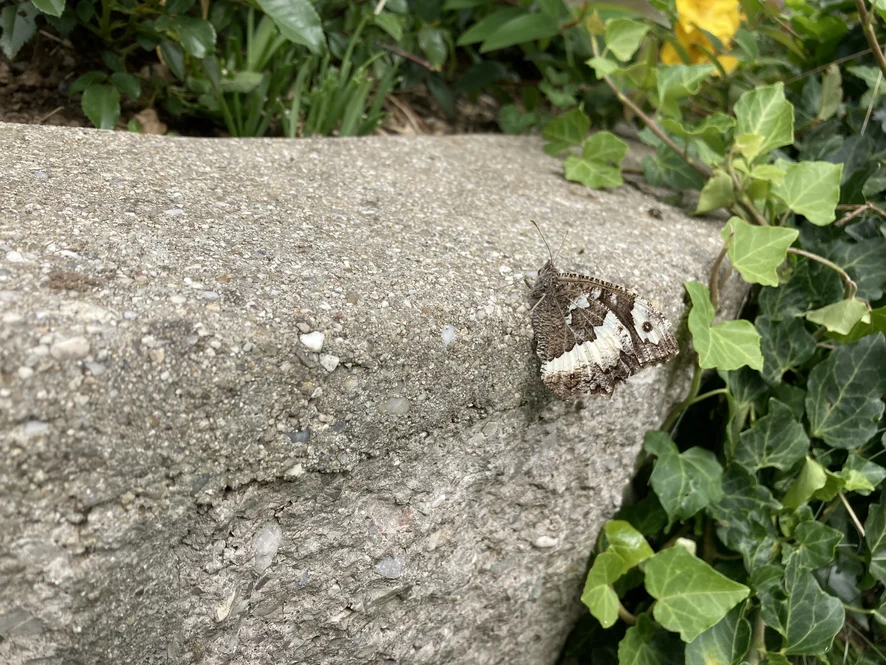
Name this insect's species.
Brintesia circe
